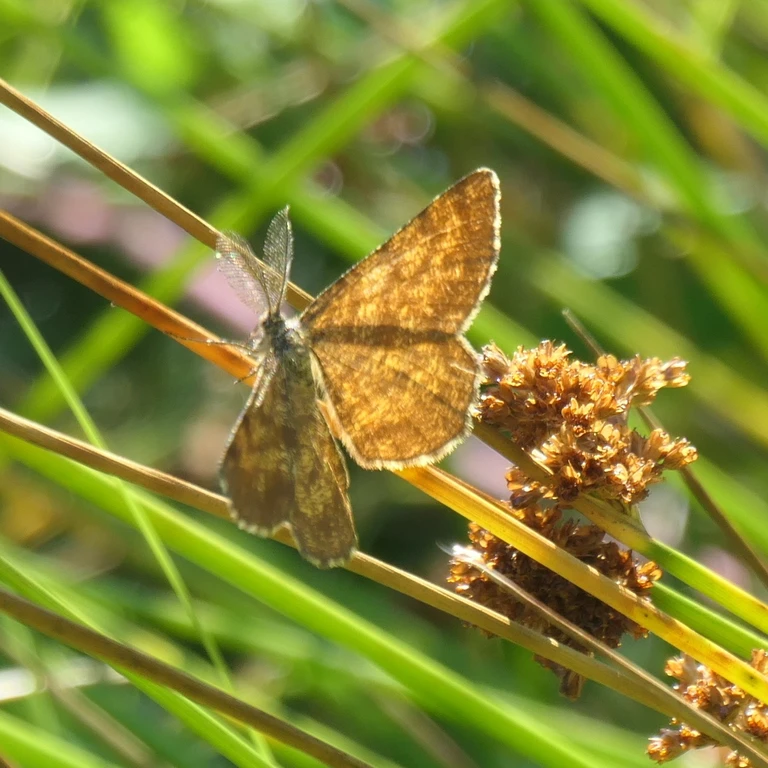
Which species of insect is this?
Ematurga atomaria
